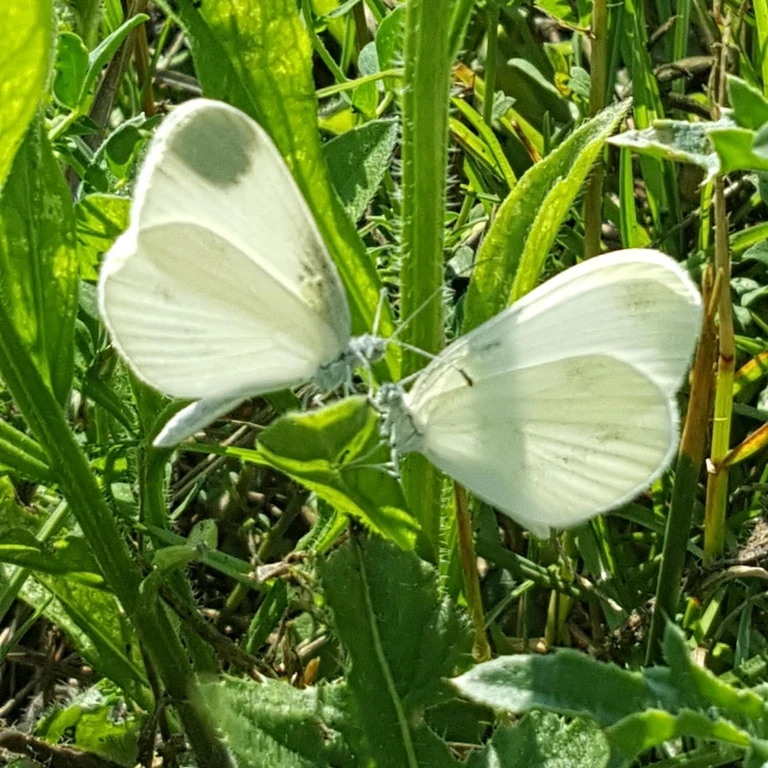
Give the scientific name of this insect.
Leptidea sinapis/juvernica
